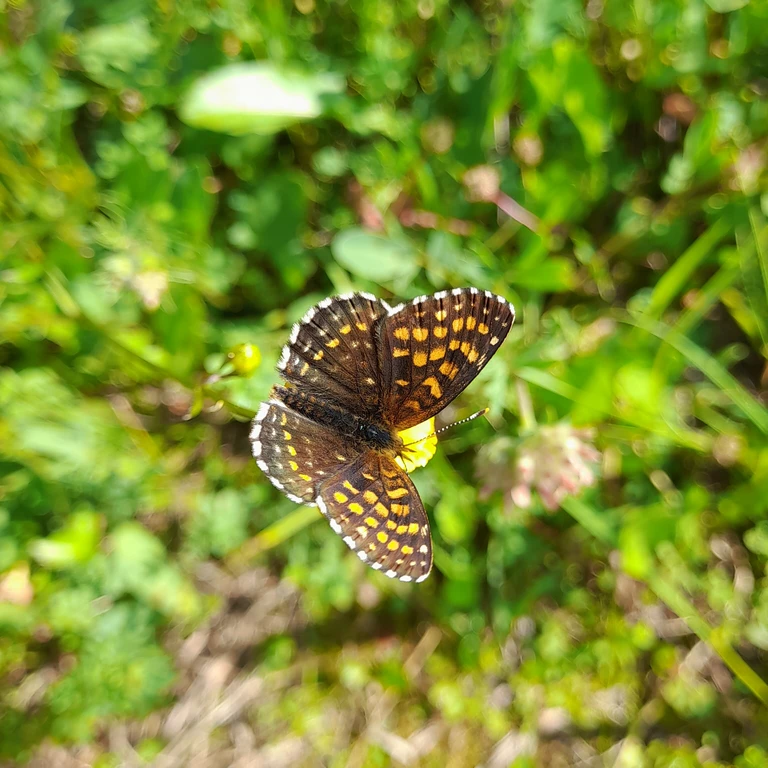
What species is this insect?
Melitaea diamina
